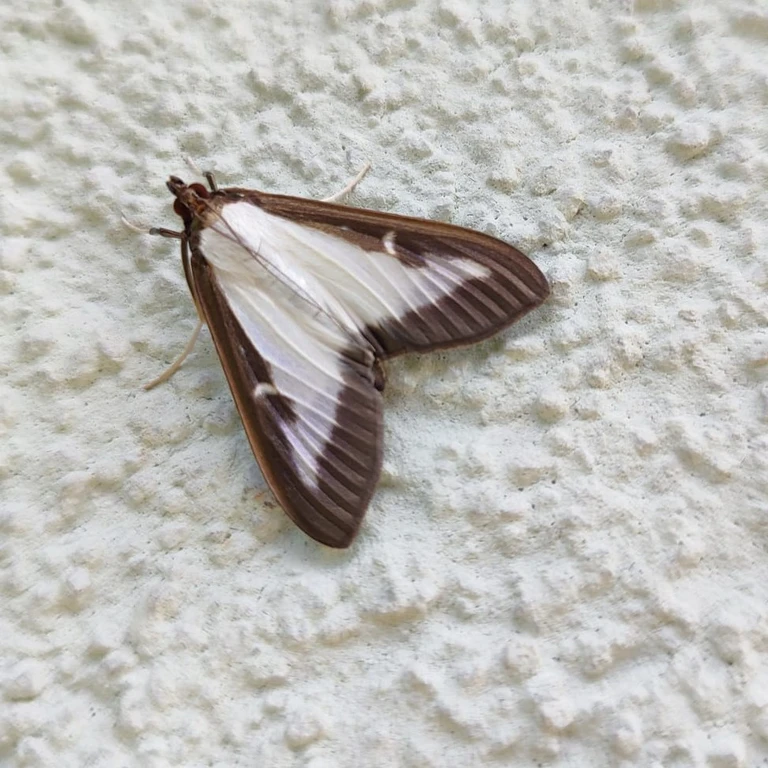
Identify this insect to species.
Cydalima perspectalis
